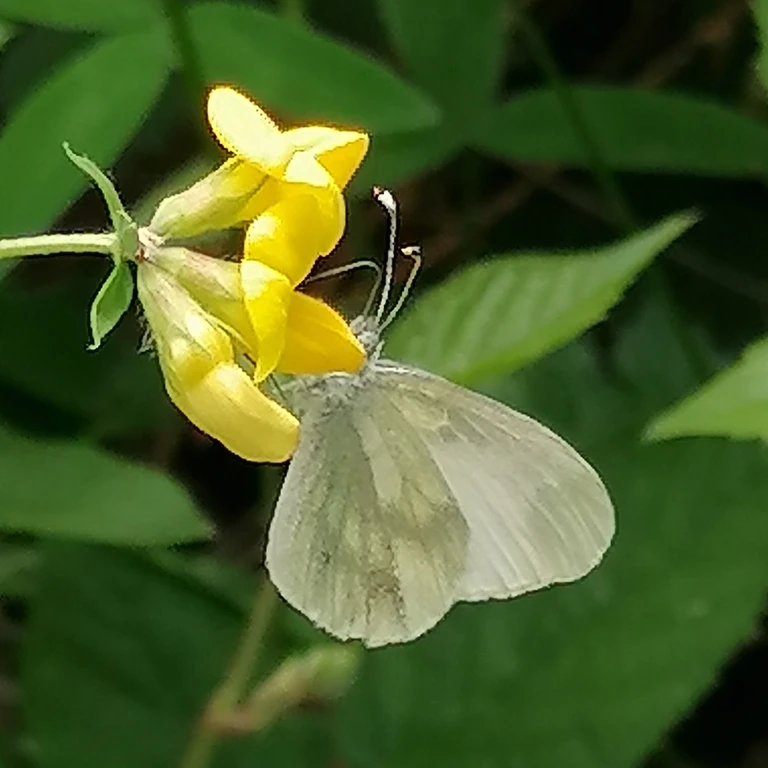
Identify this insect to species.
Leptidea sinapis/juvernica
